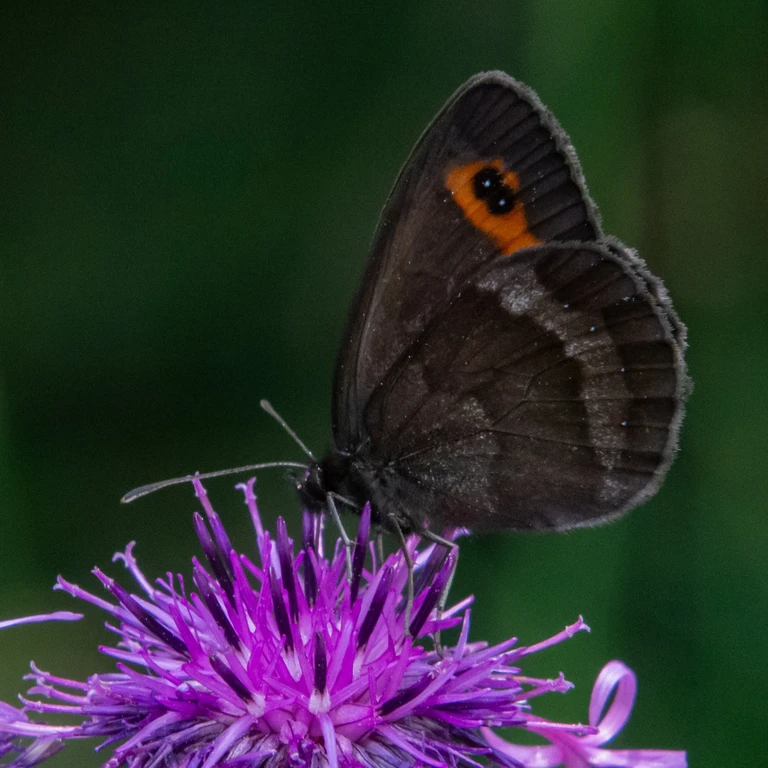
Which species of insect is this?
Erebia aethiops
